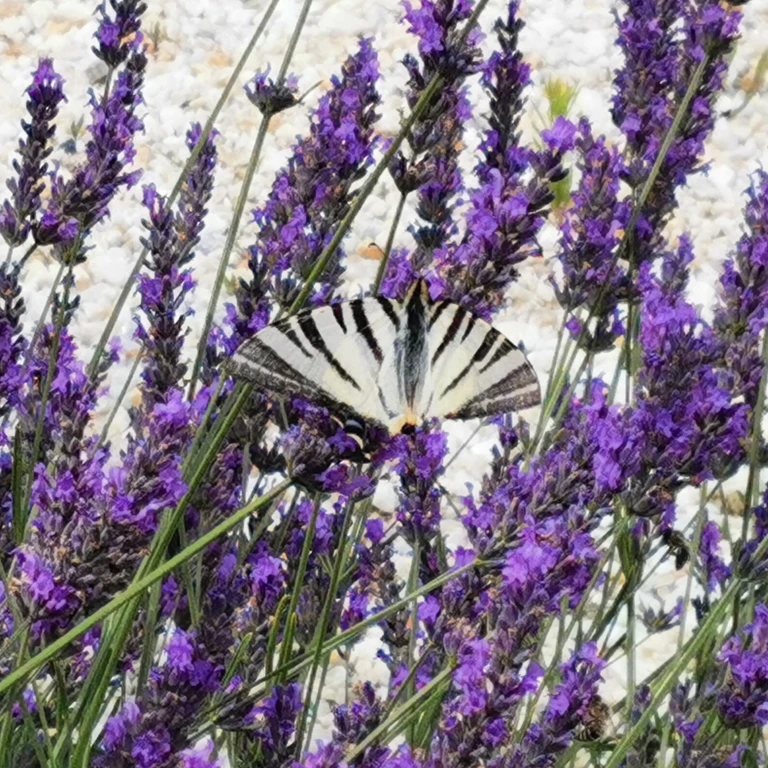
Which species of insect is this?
Iphiclides podalirius
